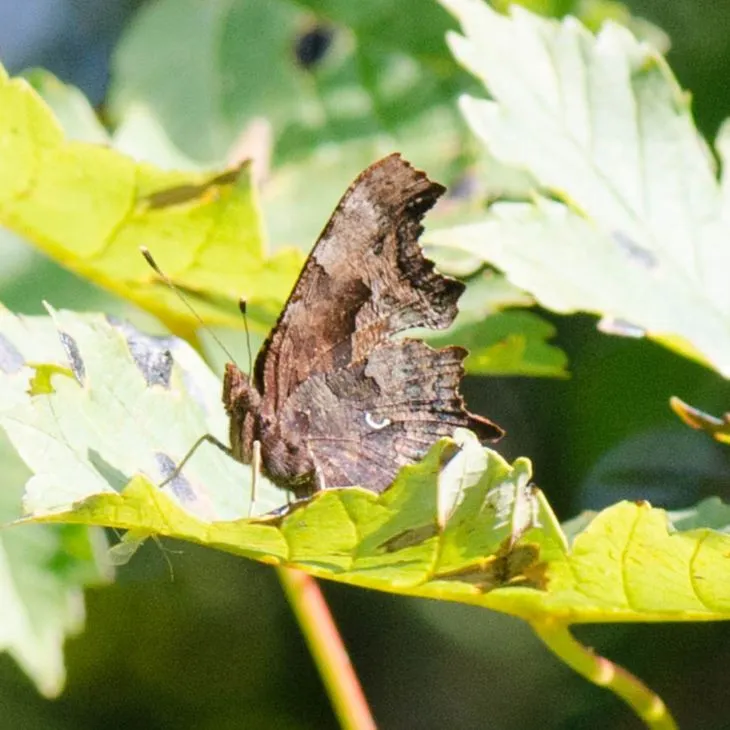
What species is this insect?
Polygonia c-album
